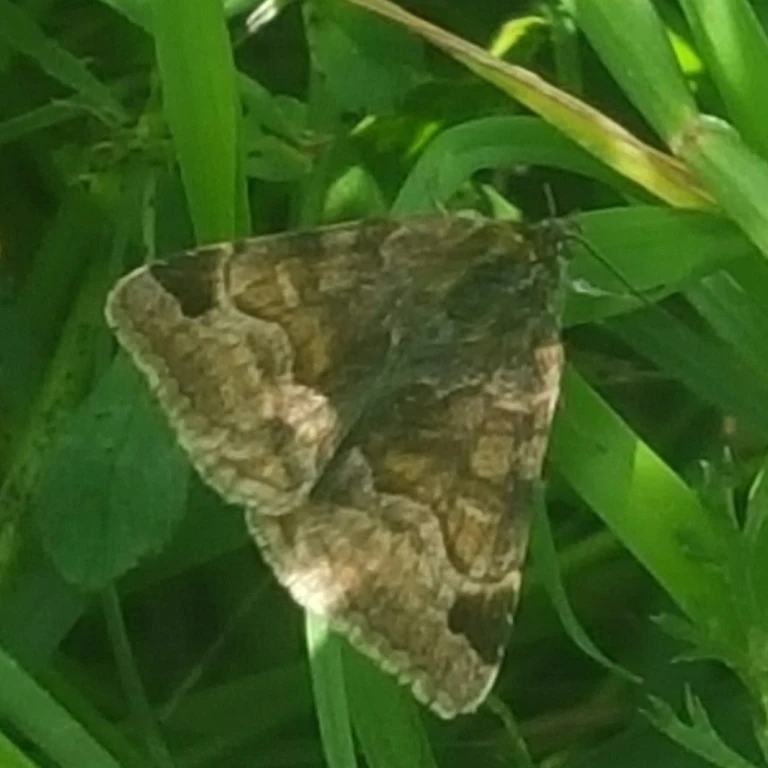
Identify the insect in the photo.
Euclidia glyphica
